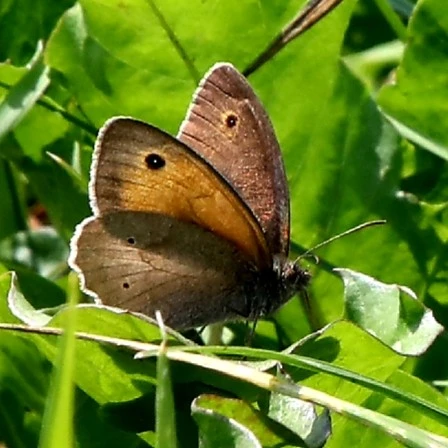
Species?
Maniola jurtina
